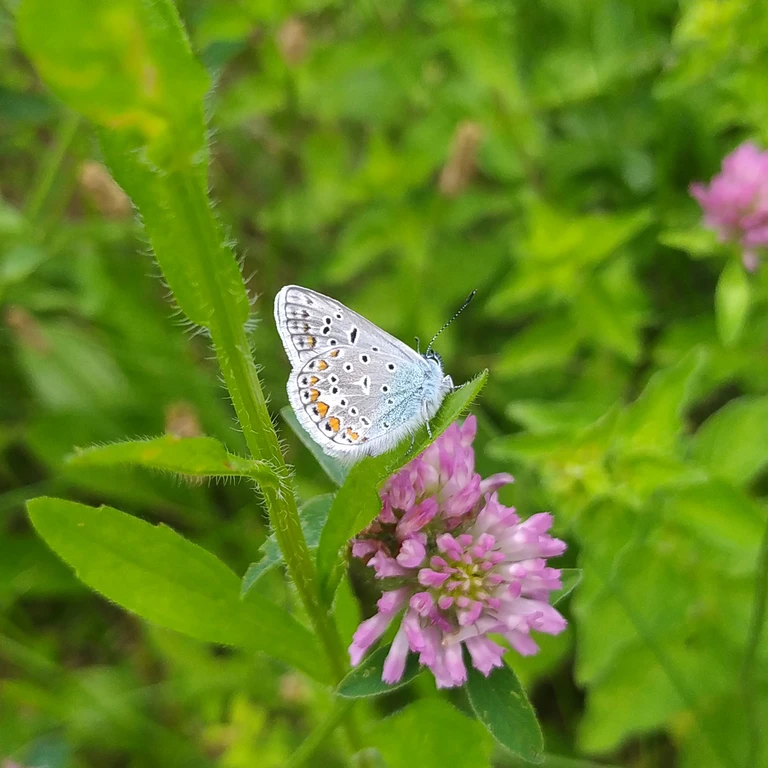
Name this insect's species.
Polyommatus icarus
